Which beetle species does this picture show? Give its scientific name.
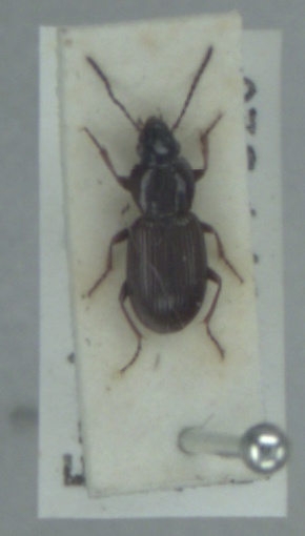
Pterostichus diligens
